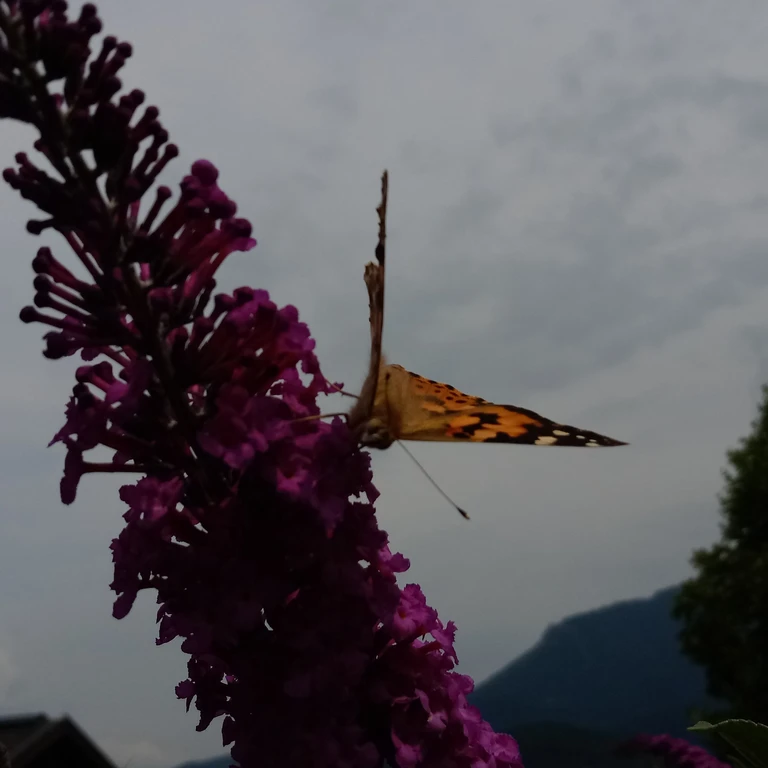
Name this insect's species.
Vanessa cardui
